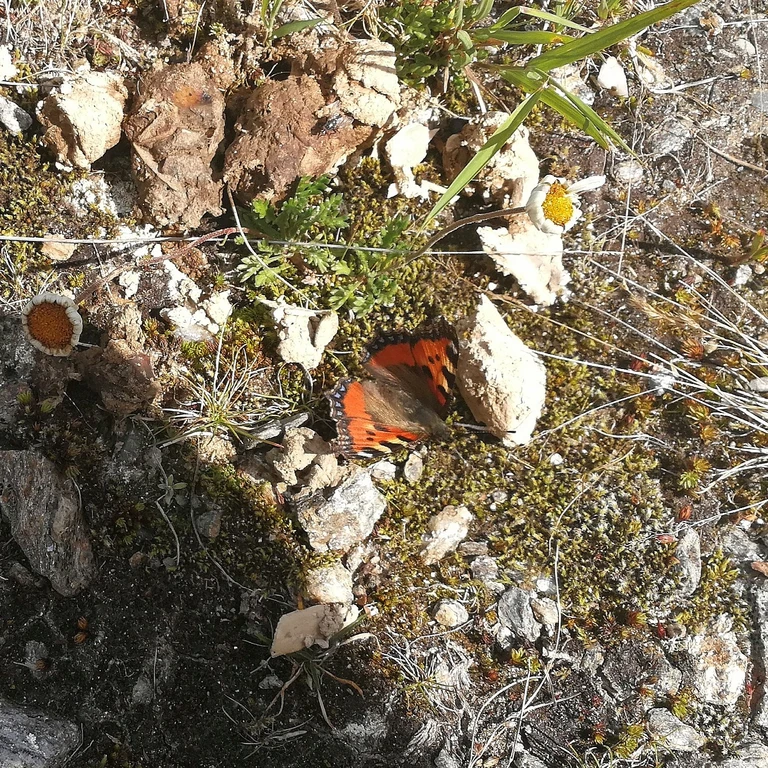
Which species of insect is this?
Aglais urticae
